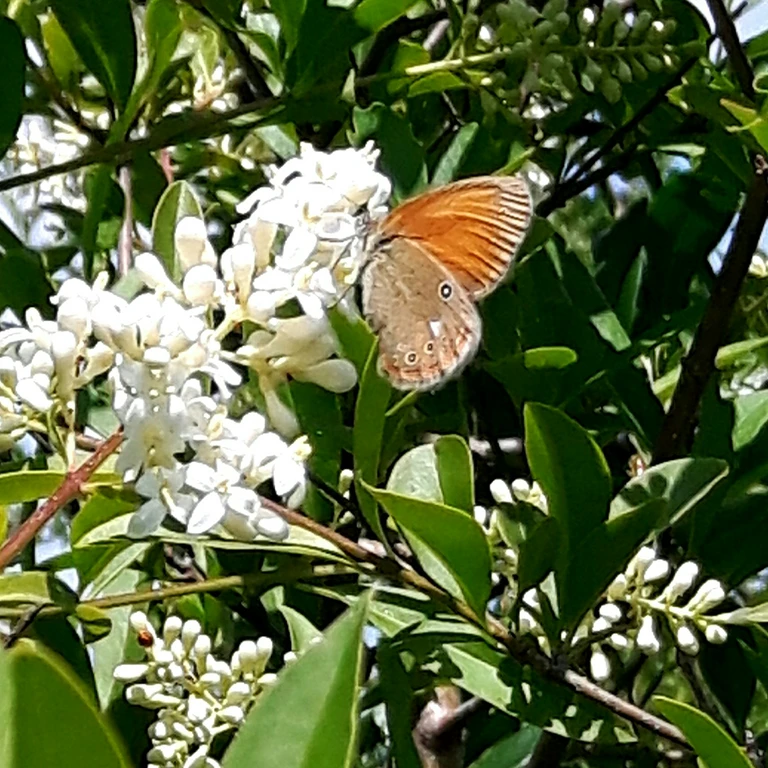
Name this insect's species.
Coenonympha glycerion (also Coenonympha iphis)
